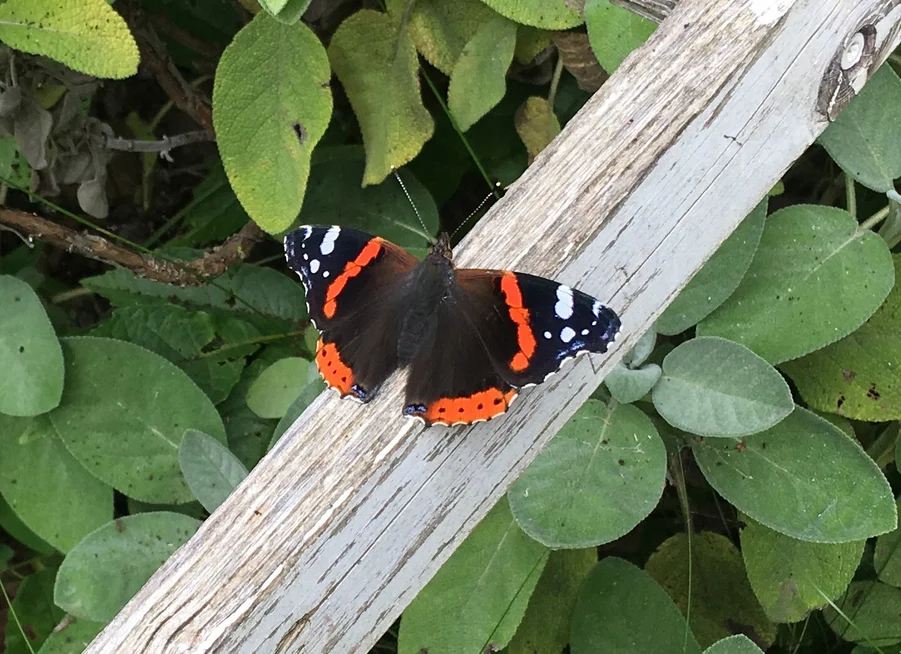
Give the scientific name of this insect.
Vanessa atalanta
